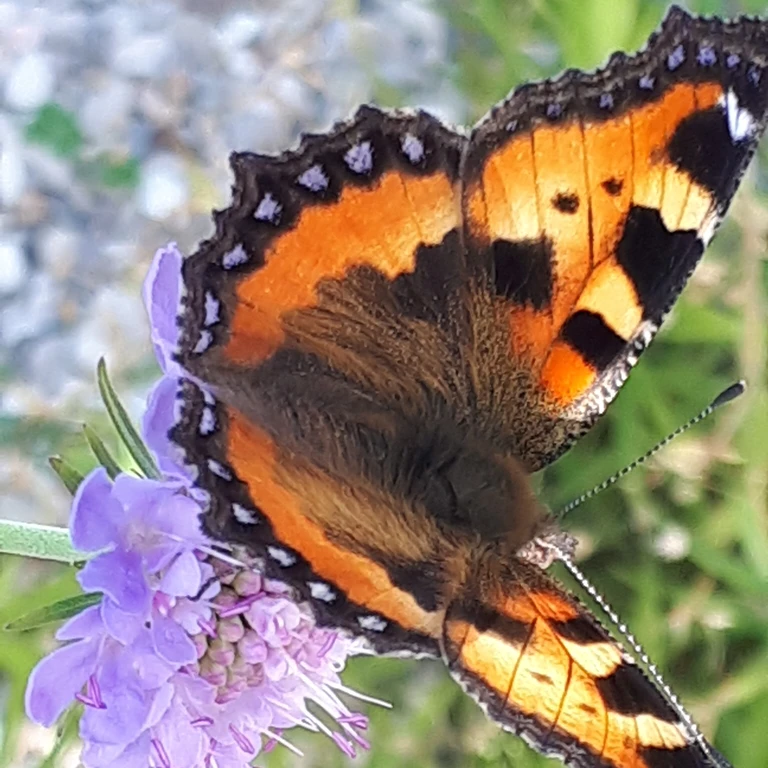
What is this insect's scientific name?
Aglais urticae
